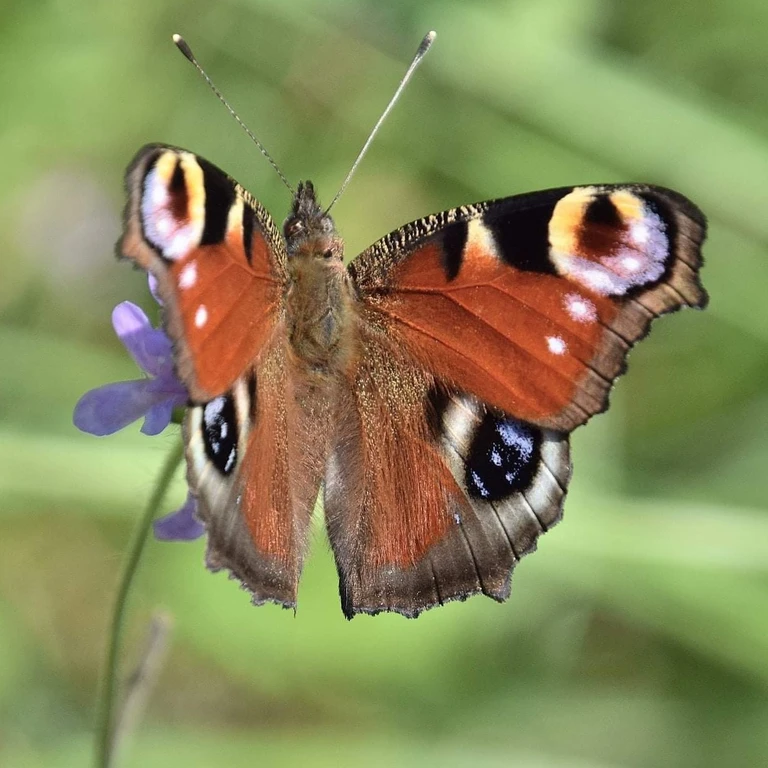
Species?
Aglais io
